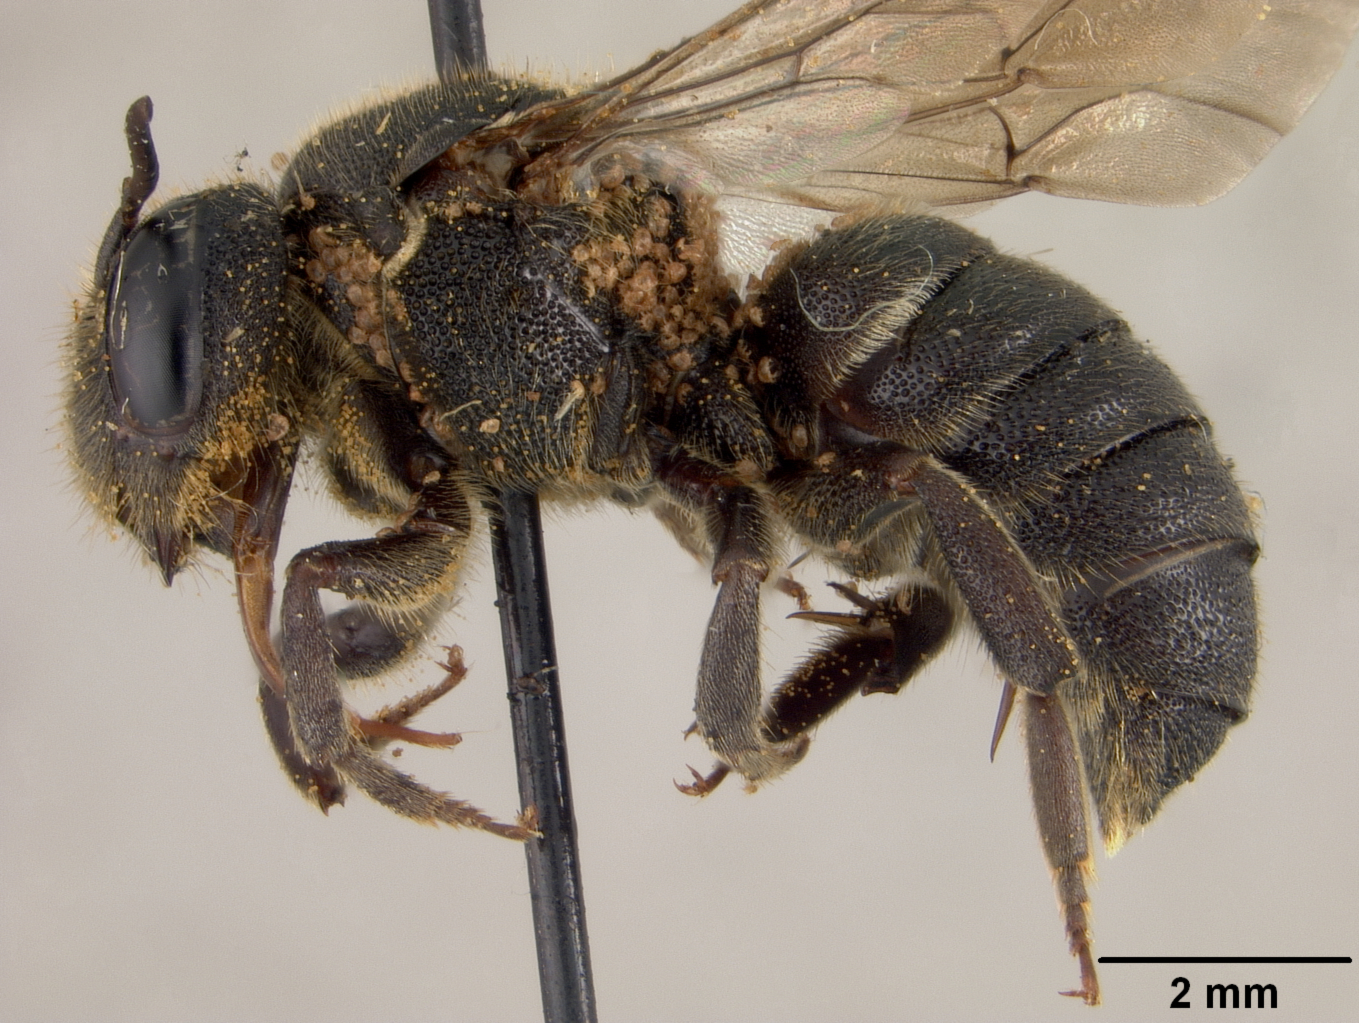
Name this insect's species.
Stelis aterrima
